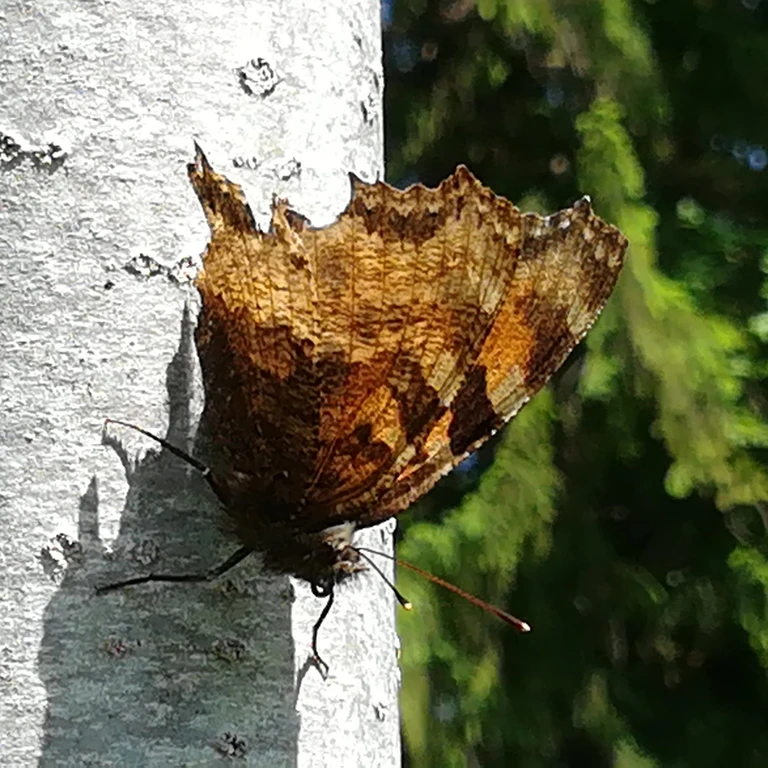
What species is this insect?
Polygonia c-album
